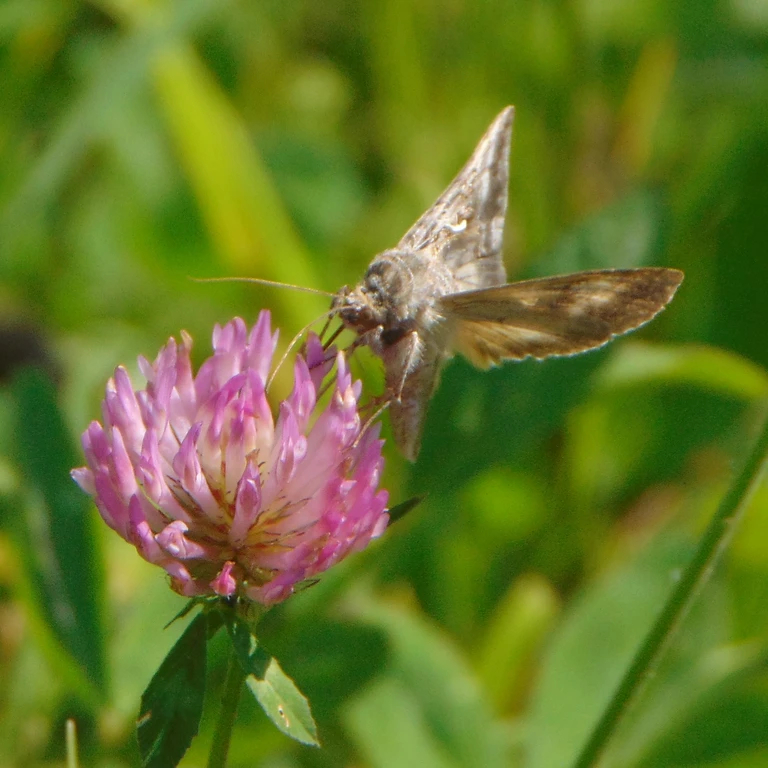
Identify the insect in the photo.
Autographa gamma
